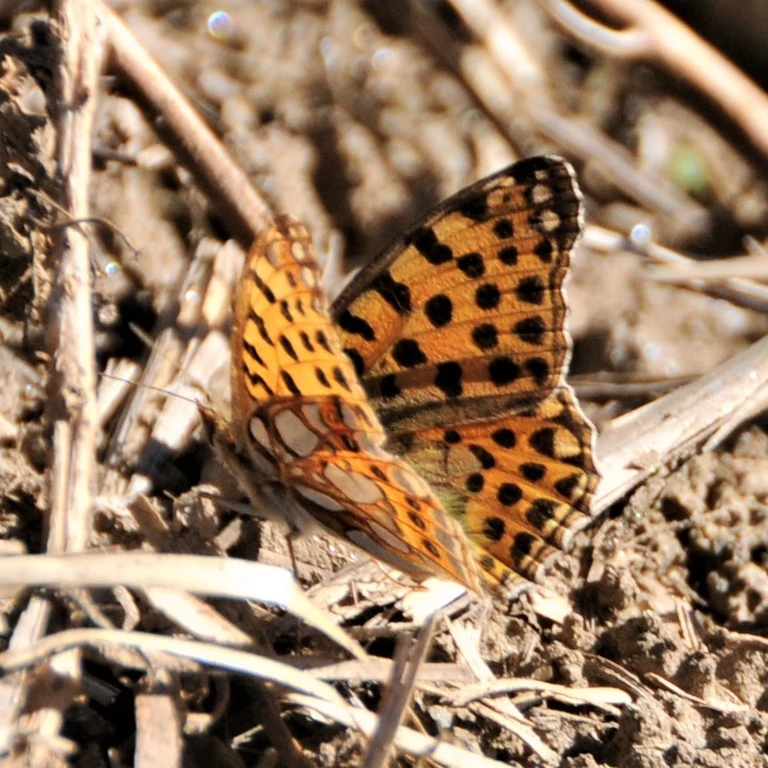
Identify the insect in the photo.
Issoria lathonia
